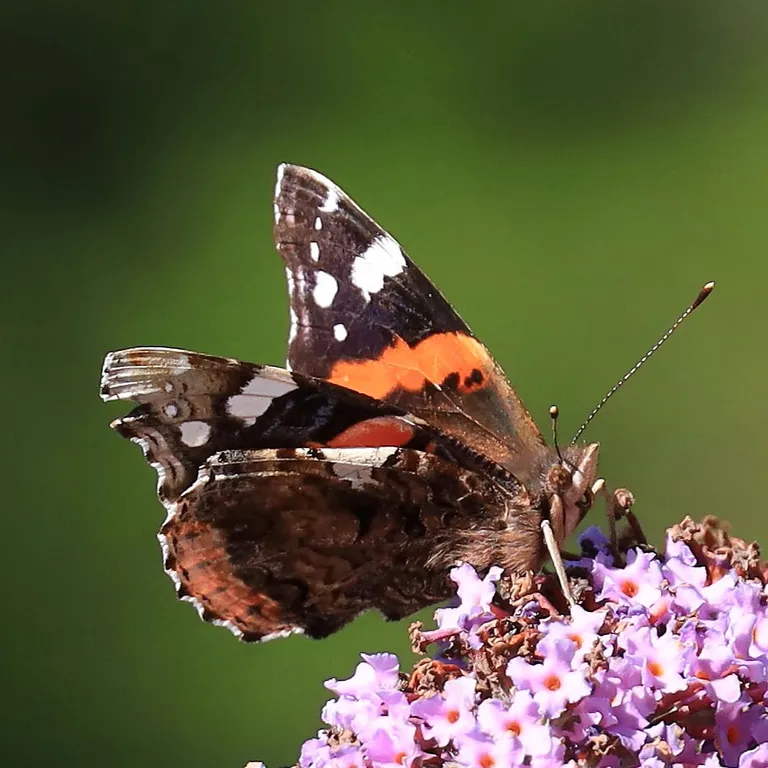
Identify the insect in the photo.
Vanessa atalanta
